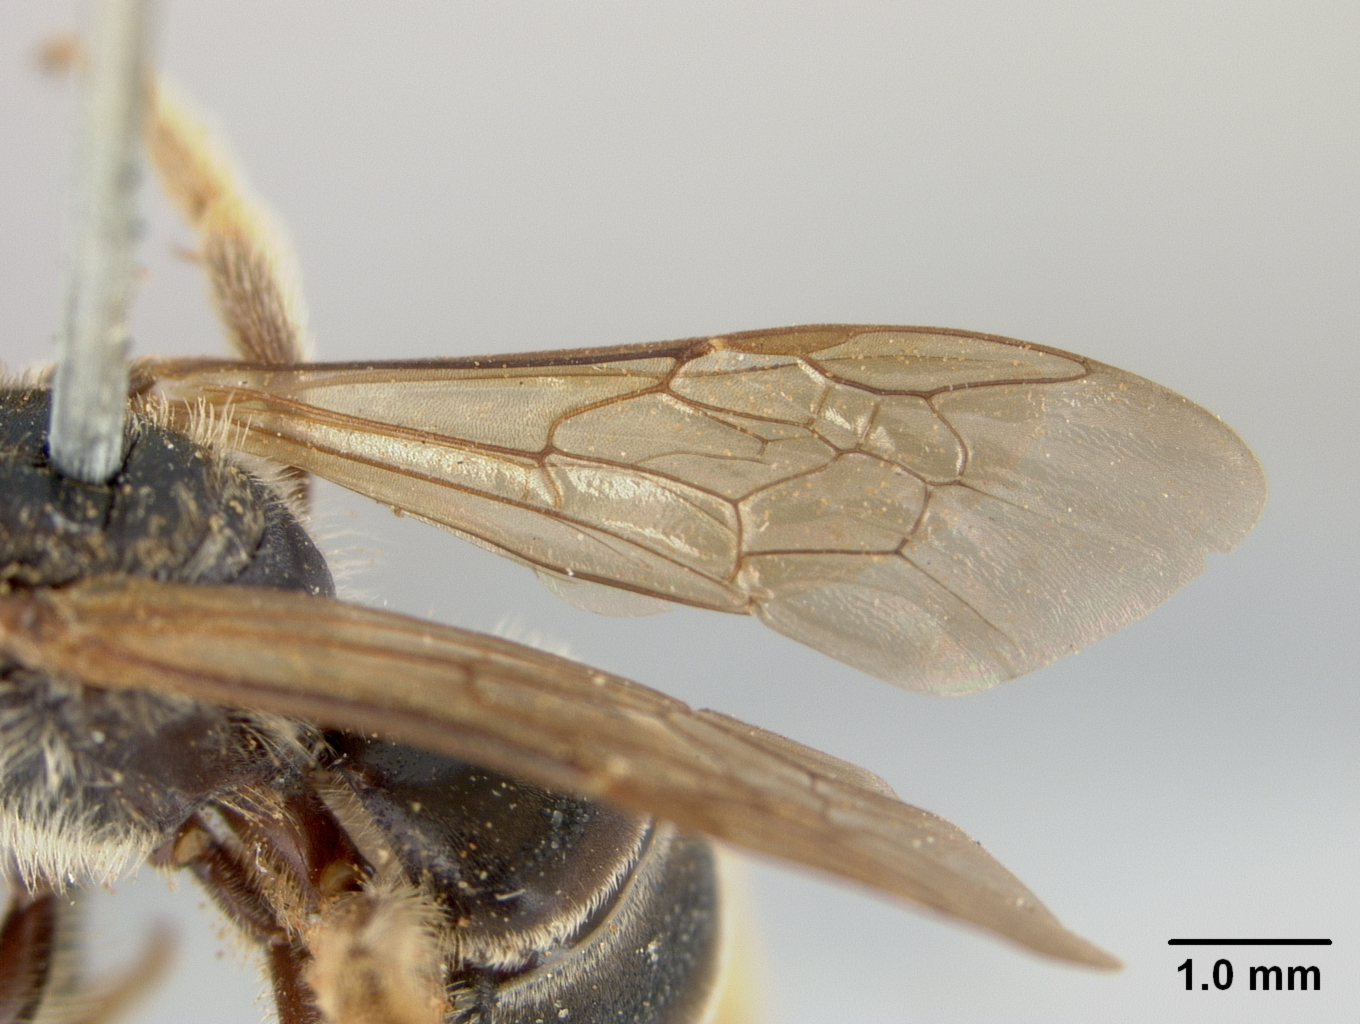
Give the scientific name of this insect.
Halictus townsendi
